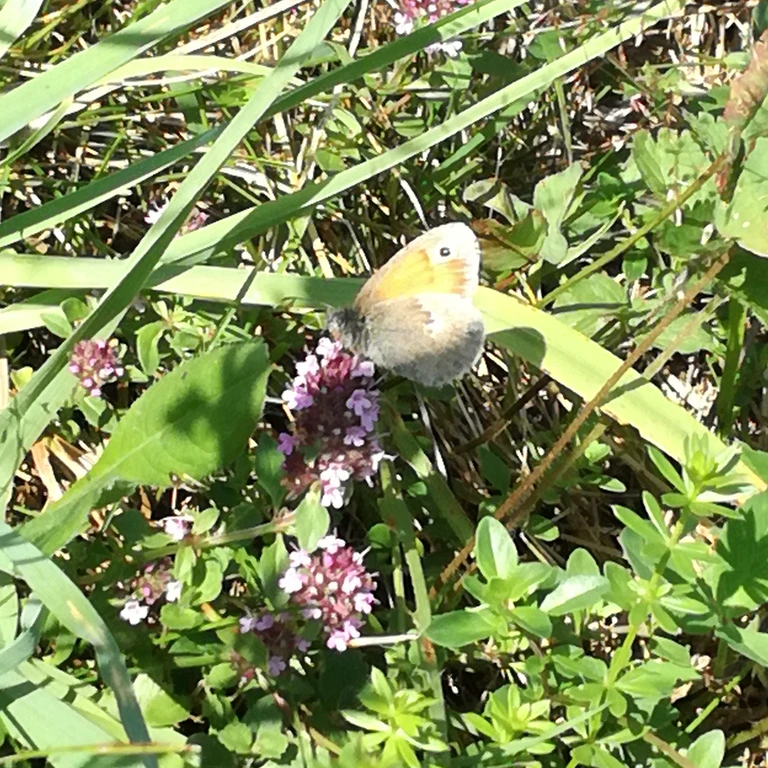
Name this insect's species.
Coenonympha pamphilus
